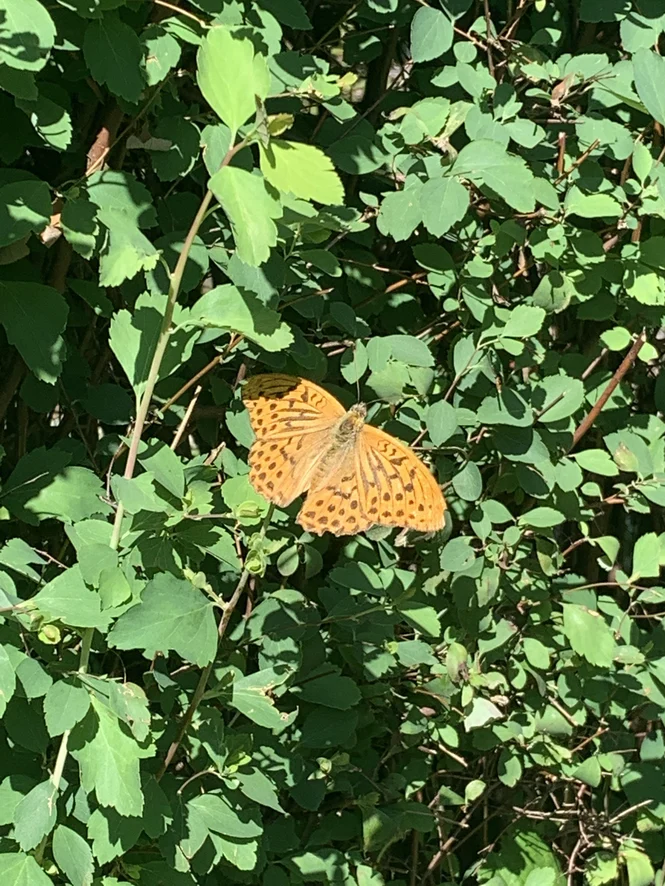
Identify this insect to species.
Argynnis paphia
